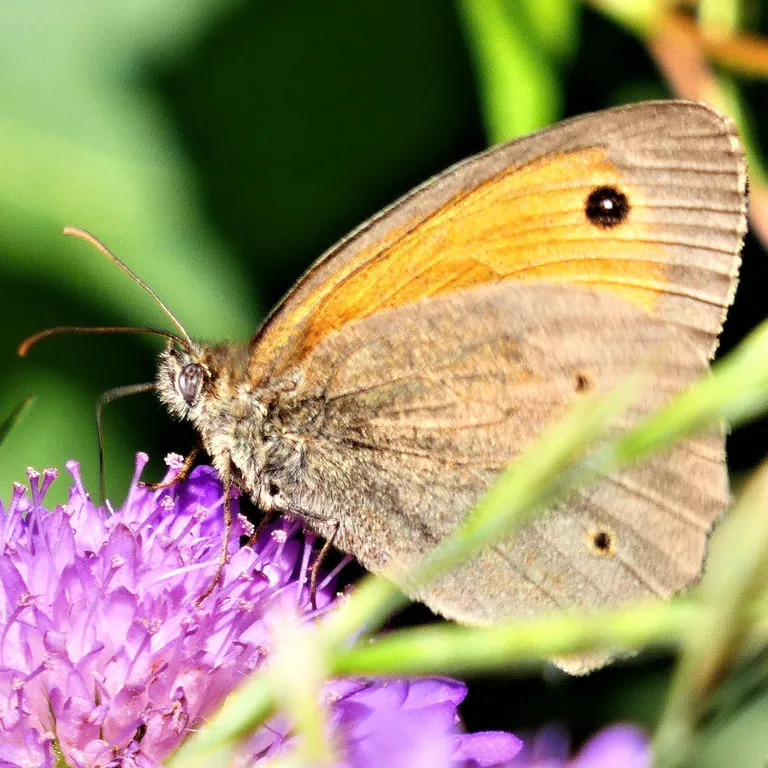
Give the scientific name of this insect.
Maniola jurtina
